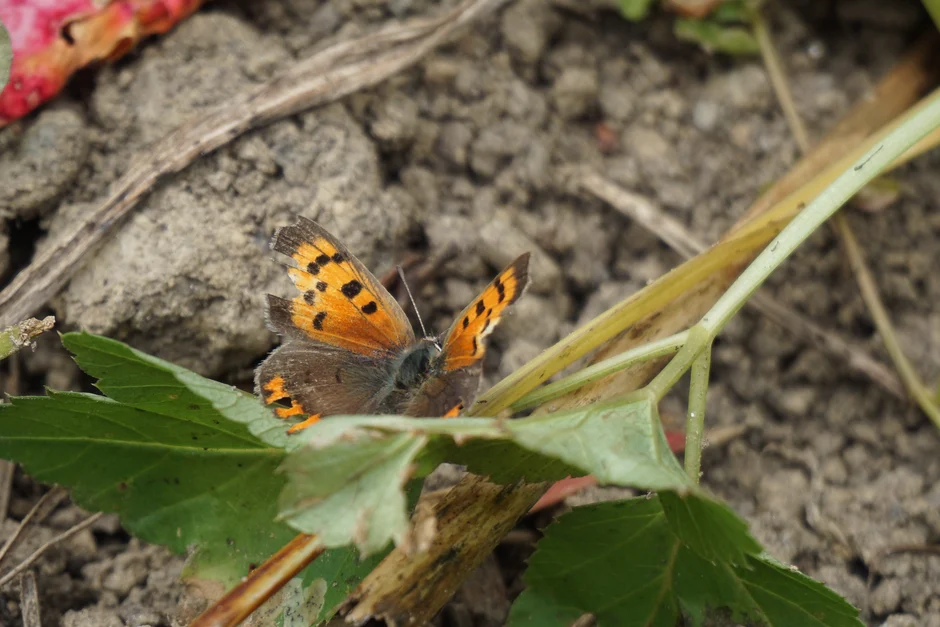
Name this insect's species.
Lycaena phlaeas
